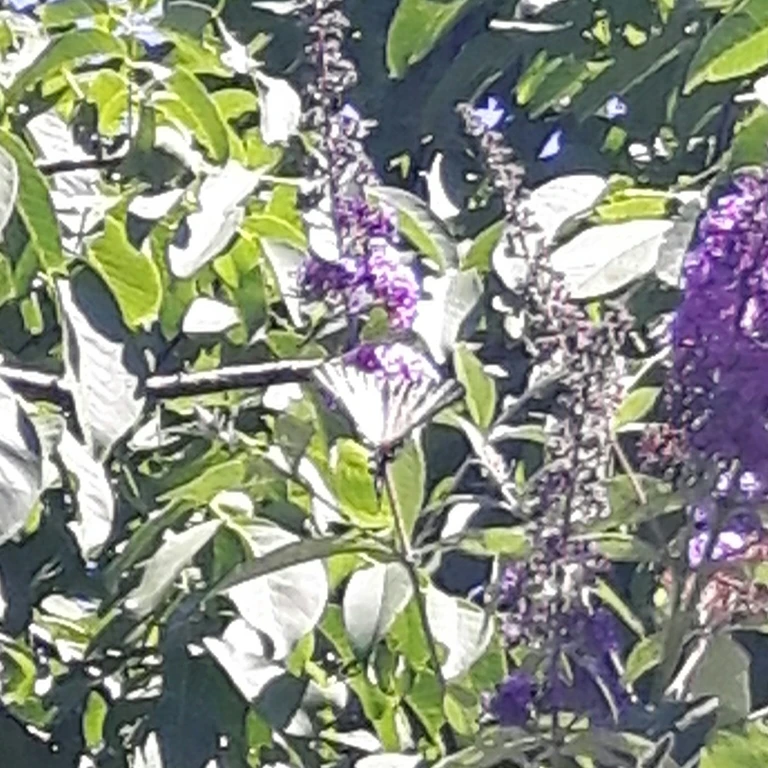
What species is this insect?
Iphiclides podalirius
